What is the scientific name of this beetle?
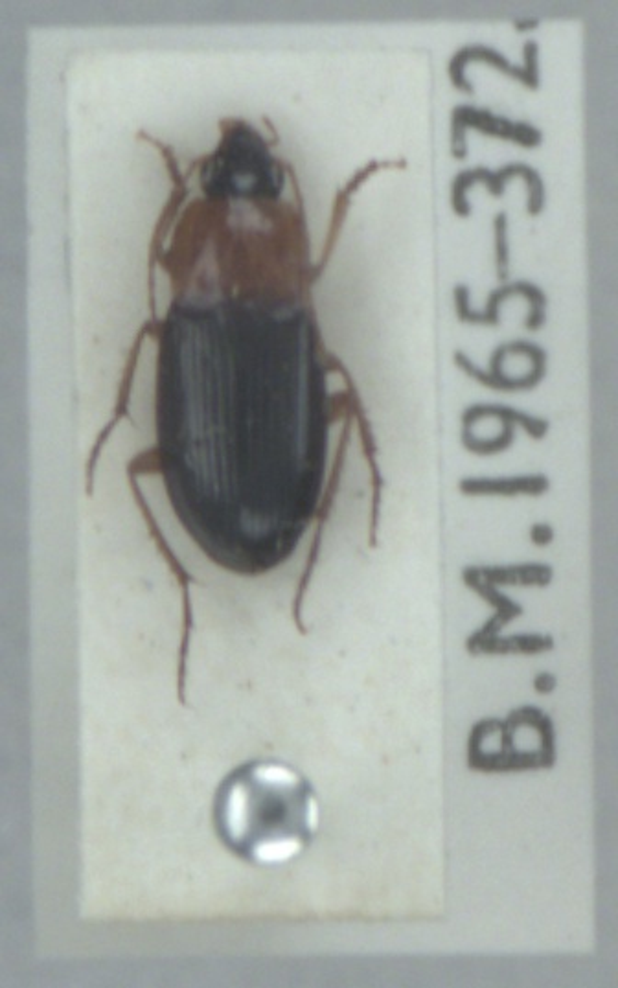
Calathus melanocephalus
